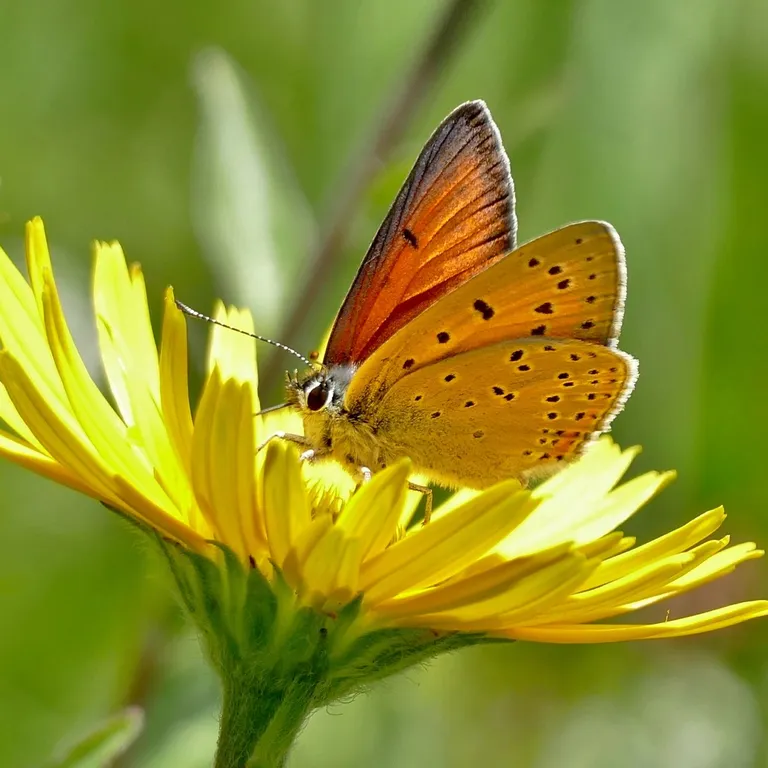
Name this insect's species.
Lycaena hippothoe (also Palaeochrysophanus hippothoe)
